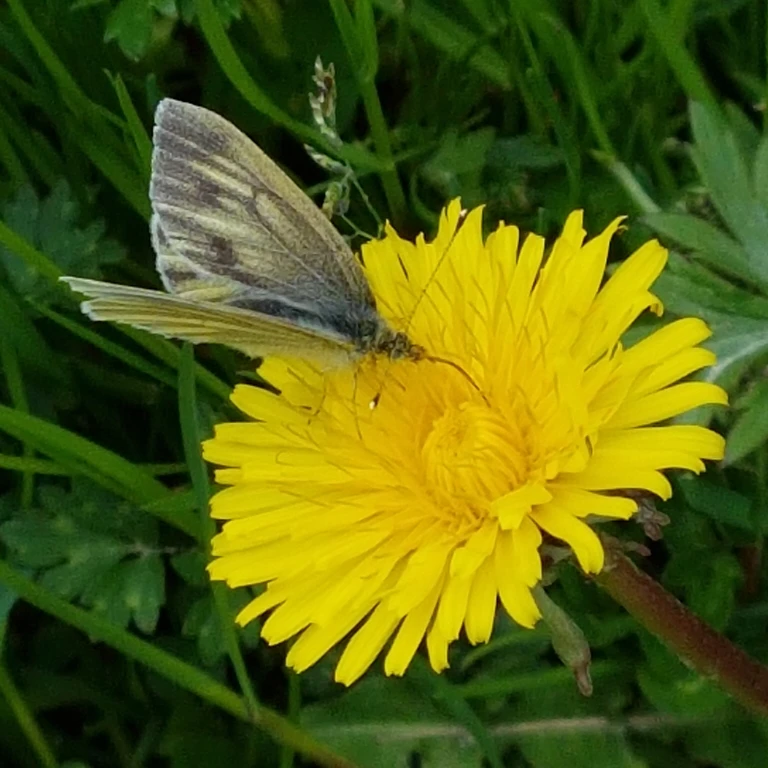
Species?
Pieris bryoniae
